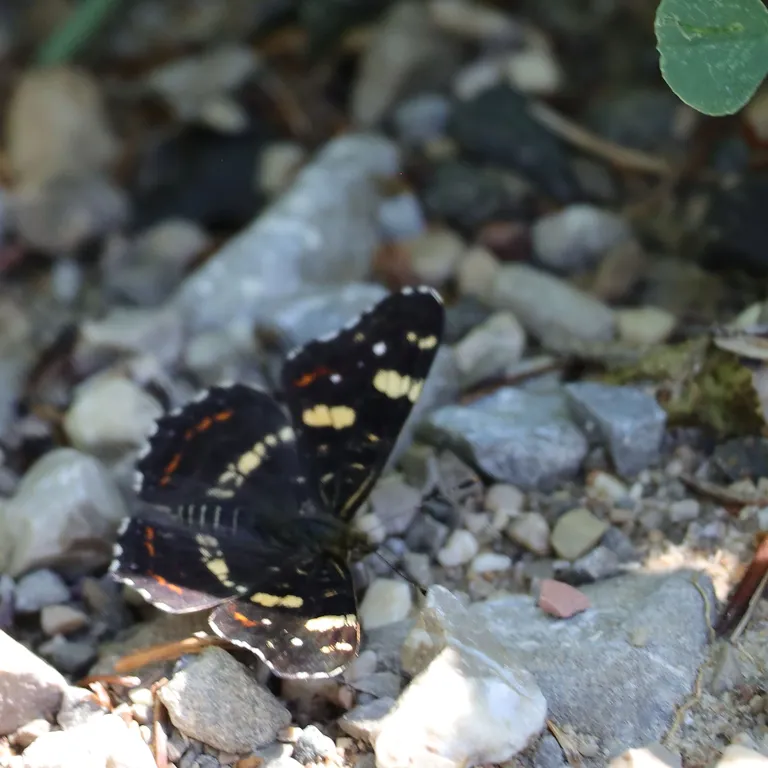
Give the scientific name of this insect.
Araschnia levana
